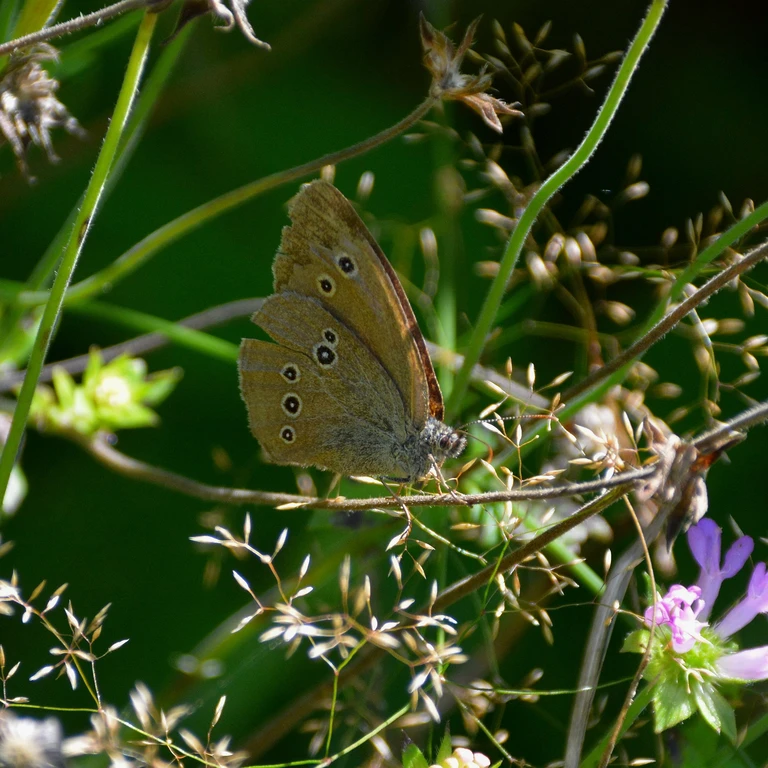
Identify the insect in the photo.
Aphantopus hyperantus
